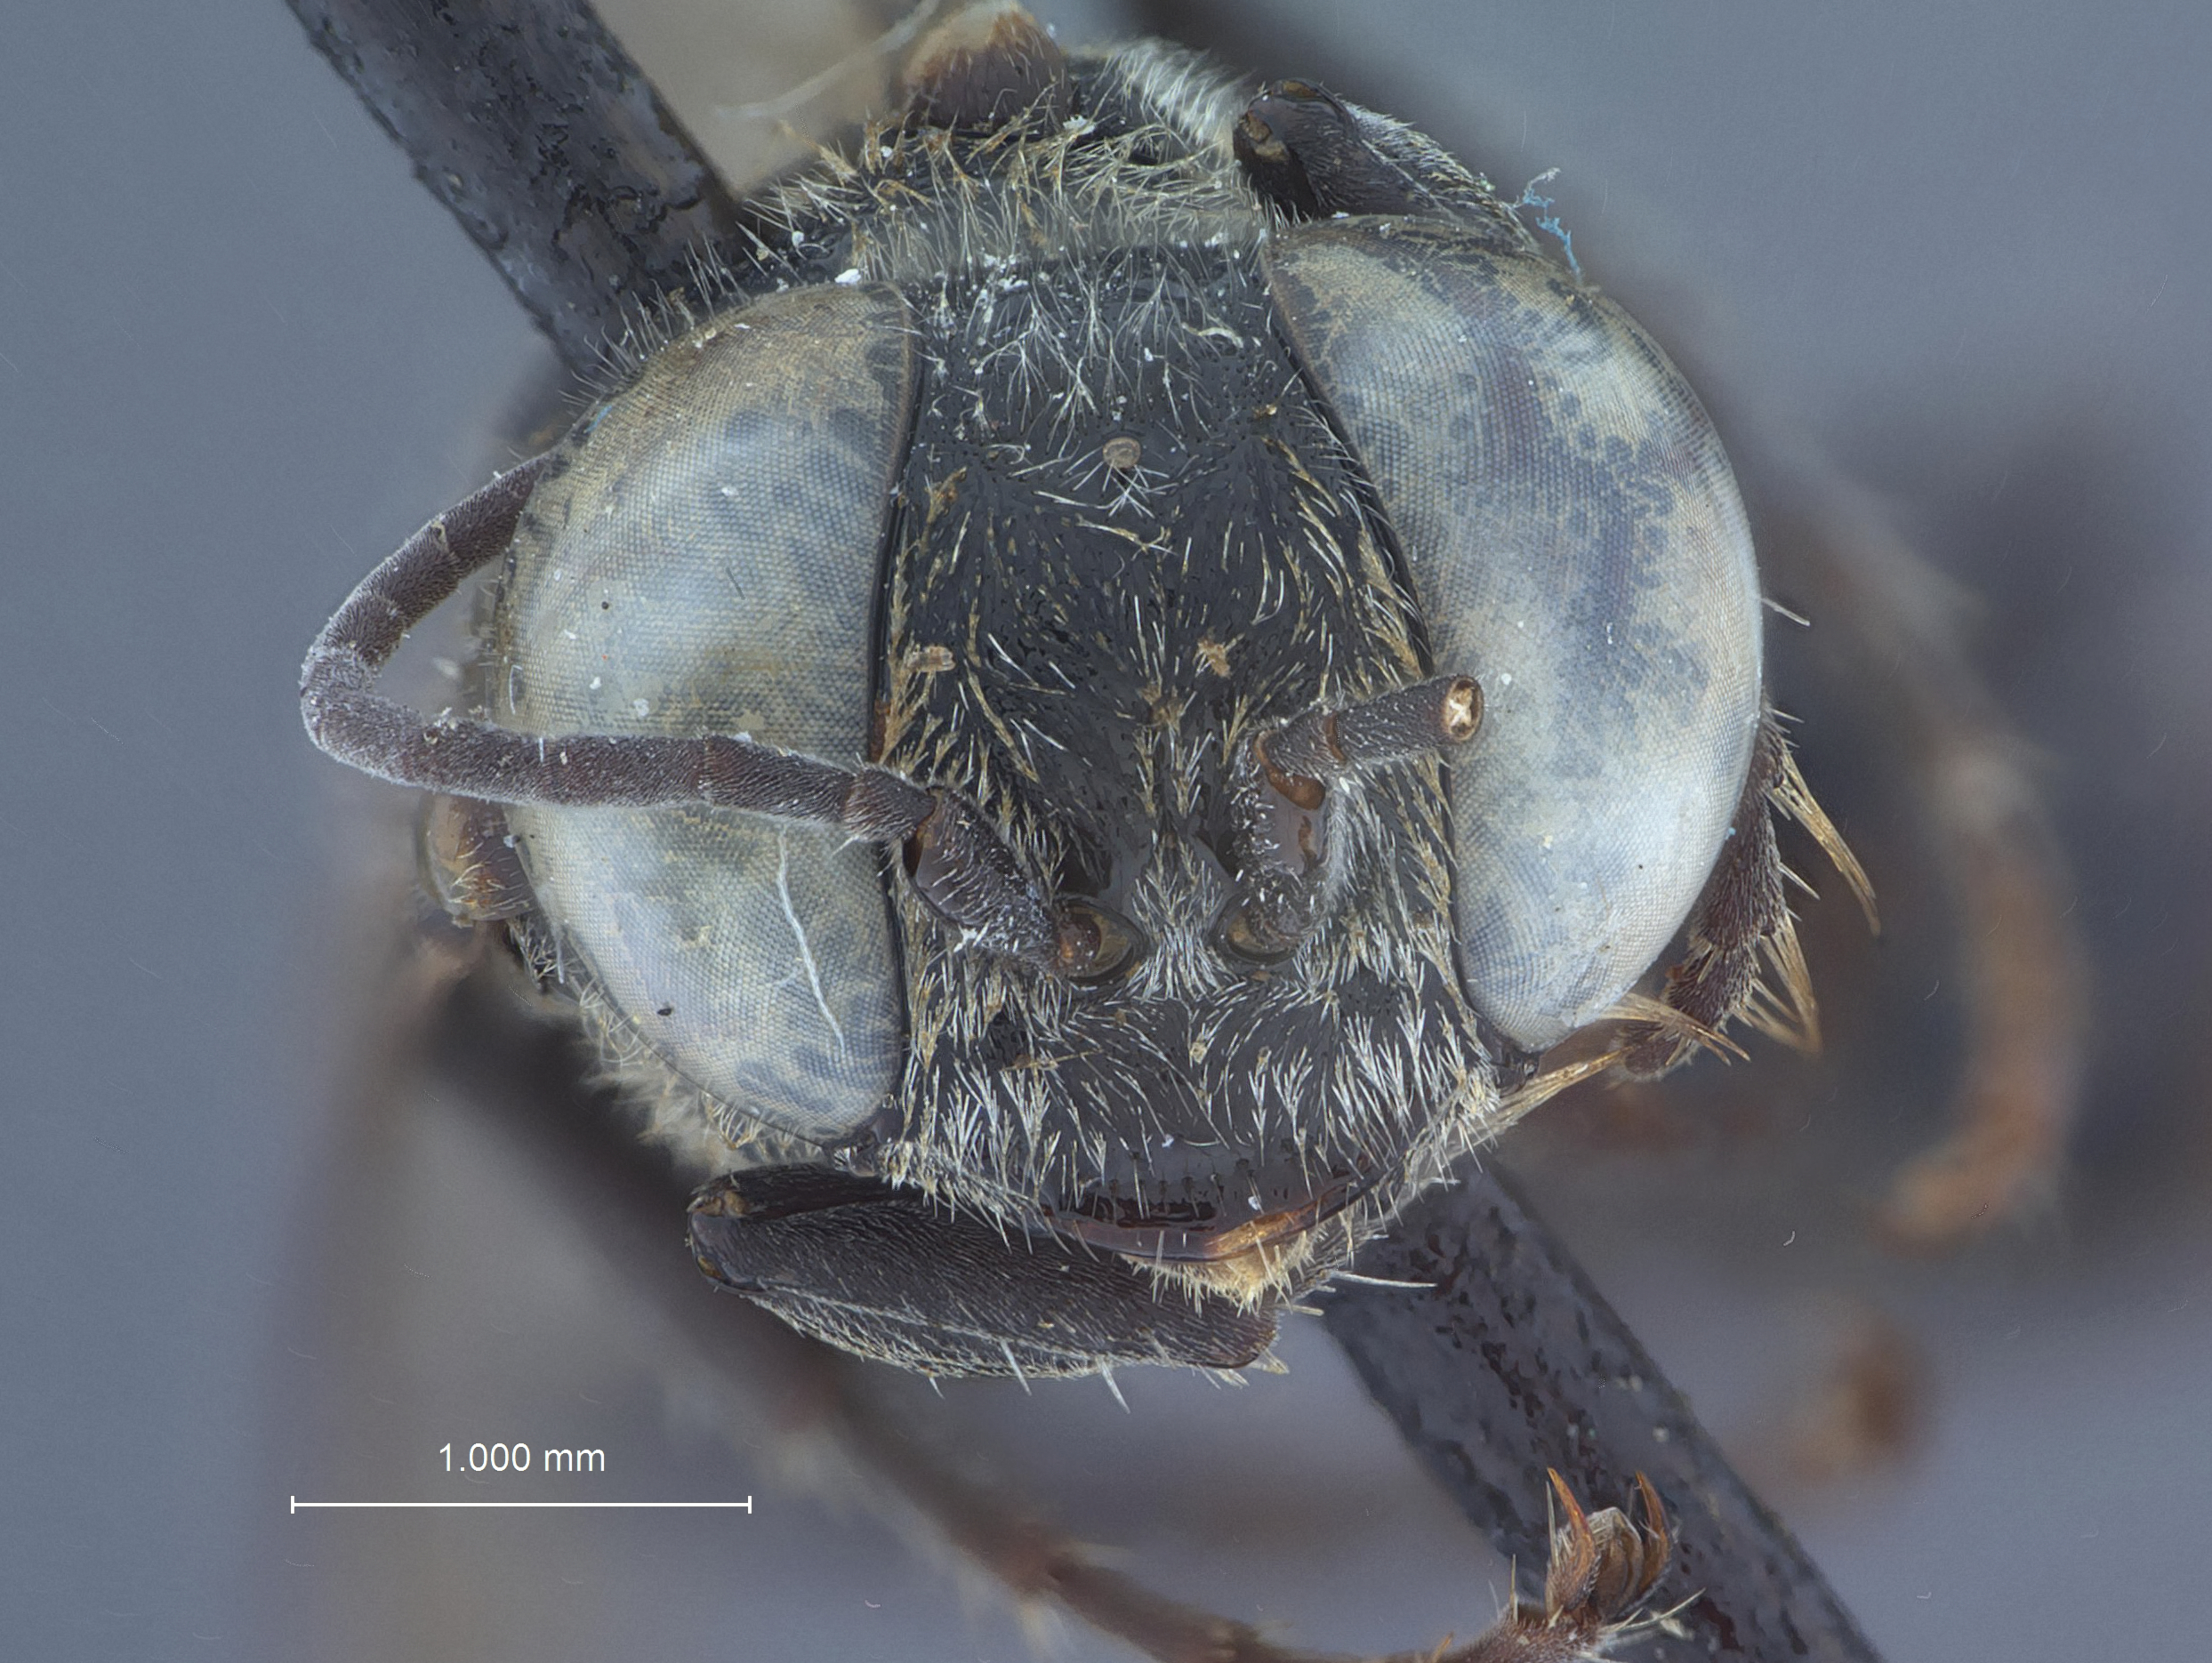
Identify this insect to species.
Tachysphex foxii
